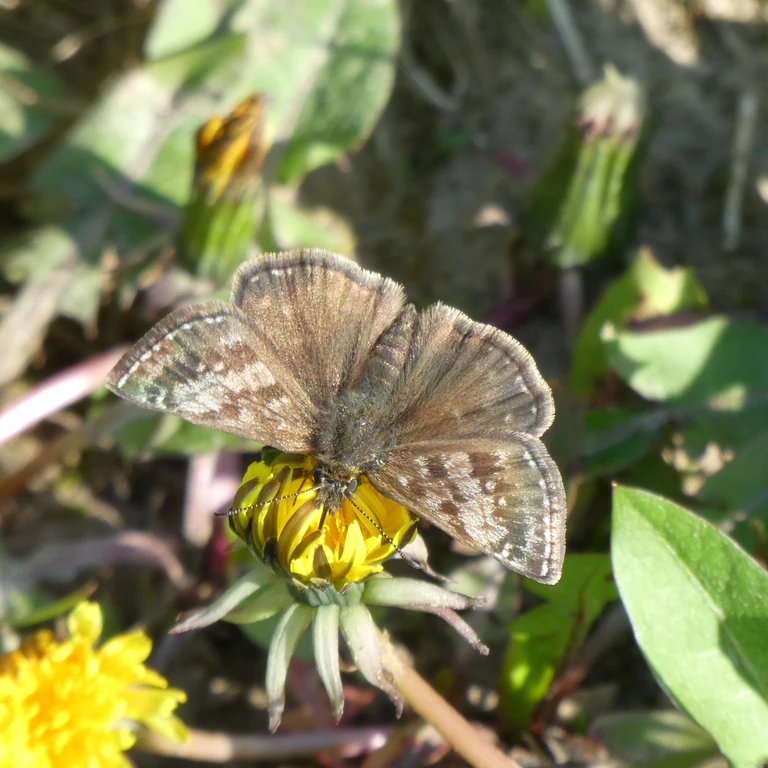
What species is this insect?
Erynnis tages
